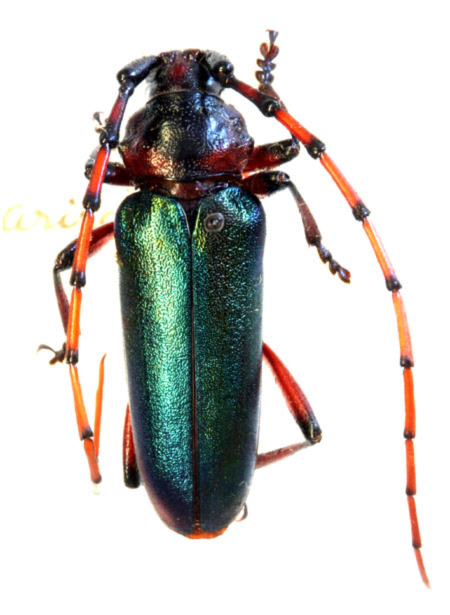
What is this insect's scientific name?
Stenaspis verticalis (also Stenaspis arizonicus)
